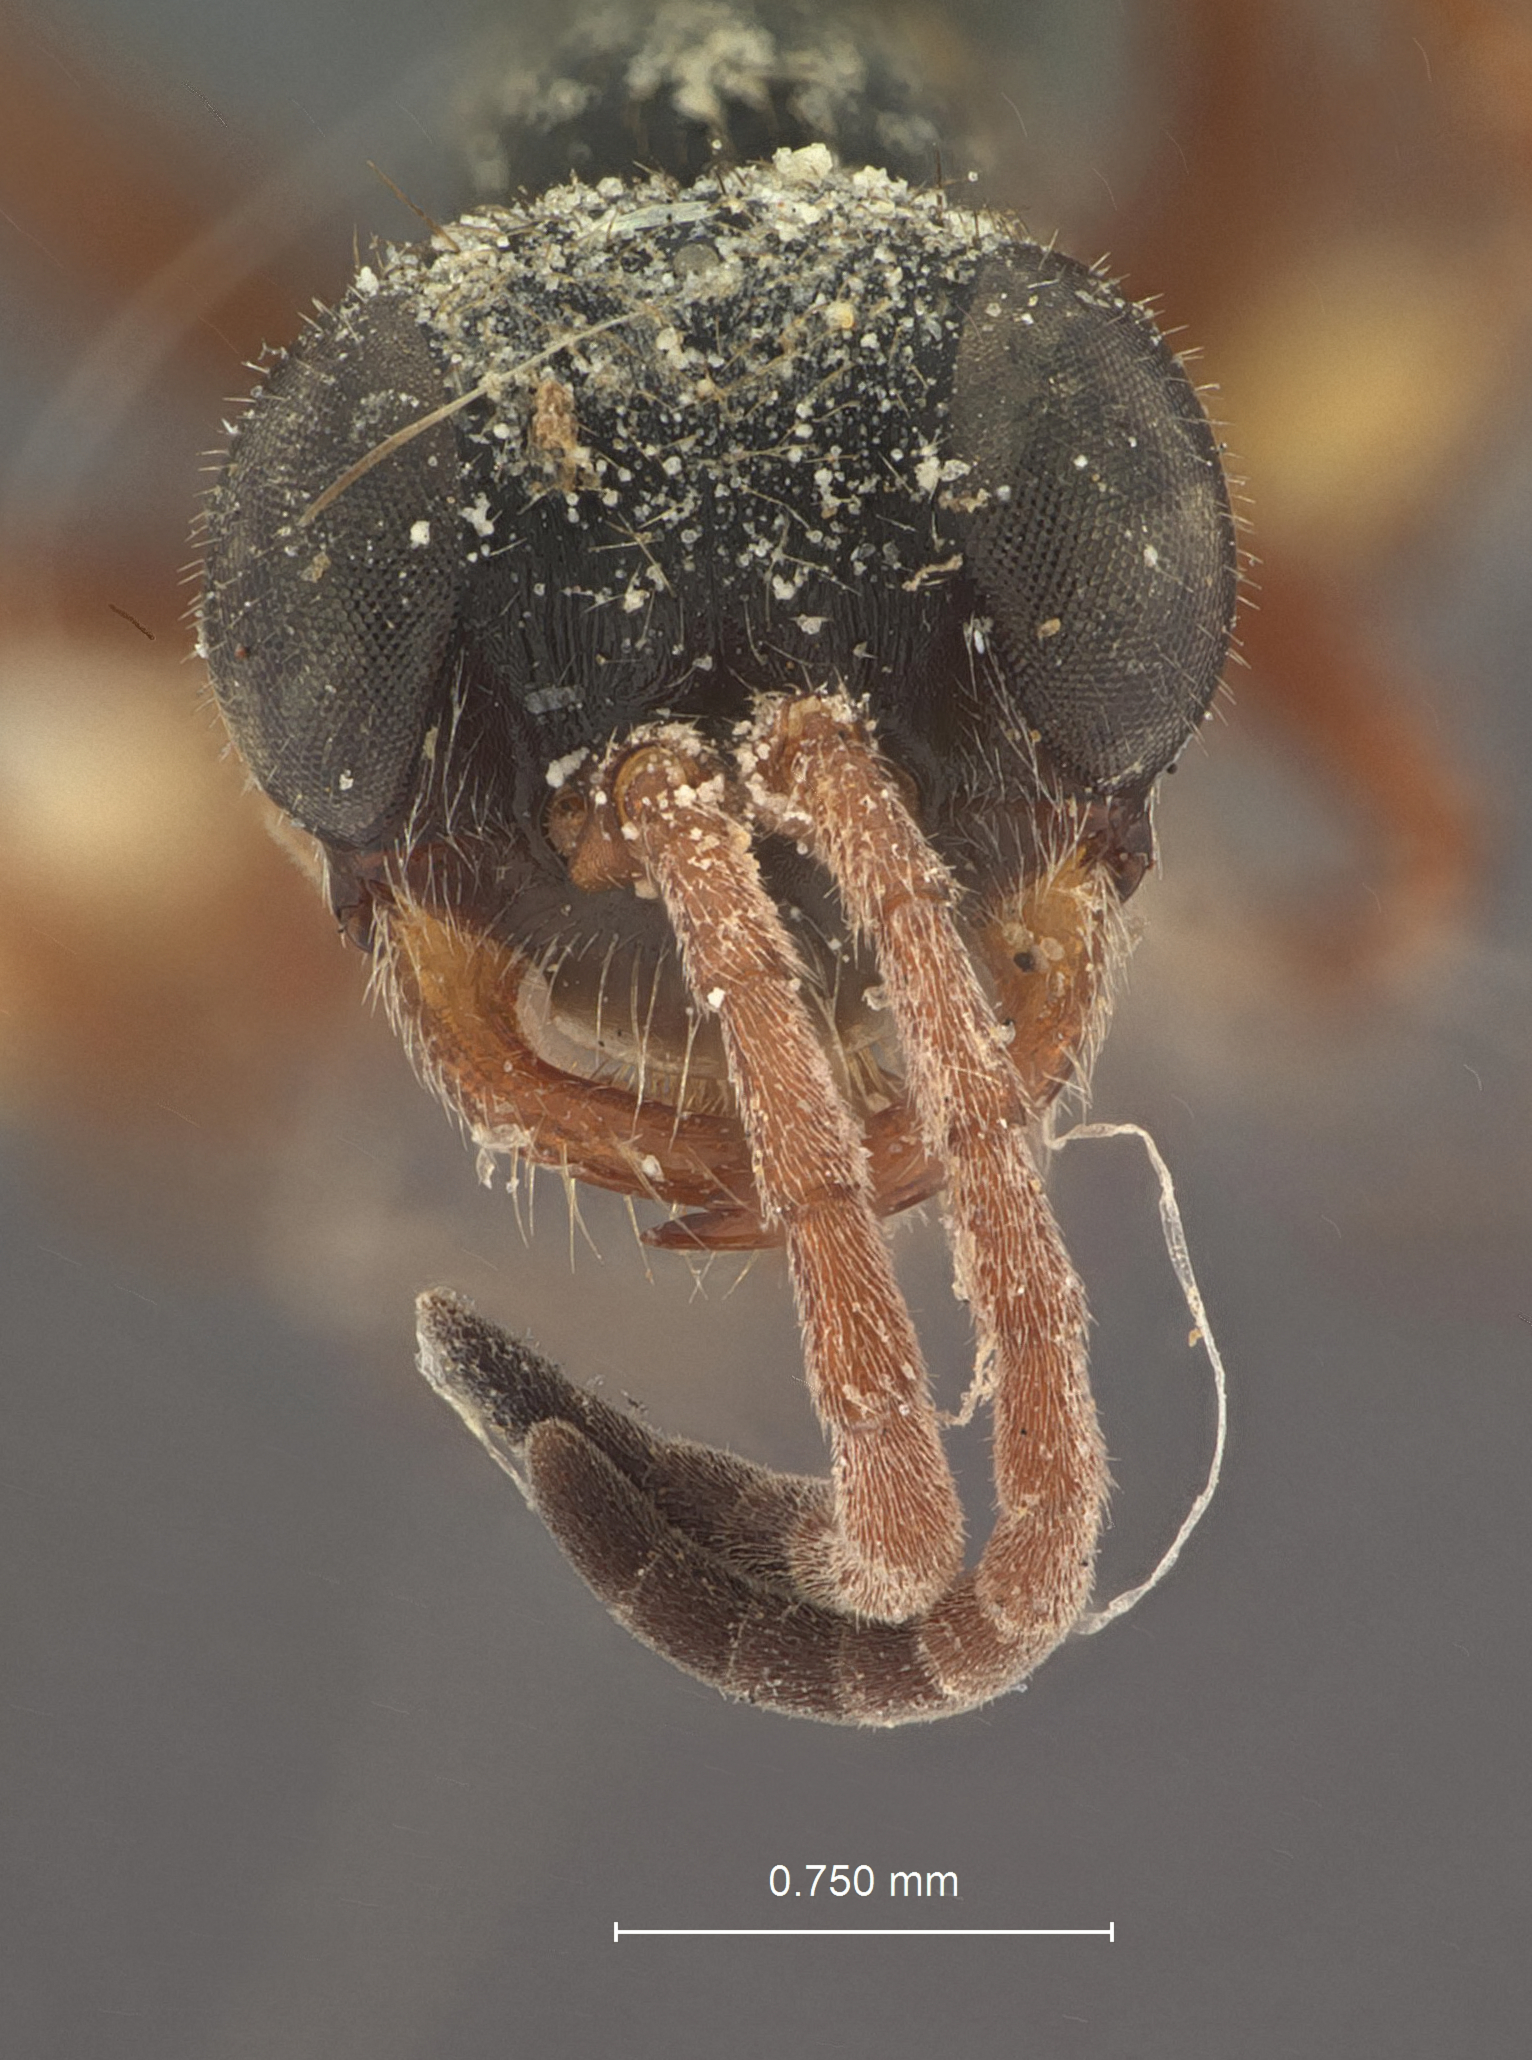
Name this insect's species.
Andreus abbottii
